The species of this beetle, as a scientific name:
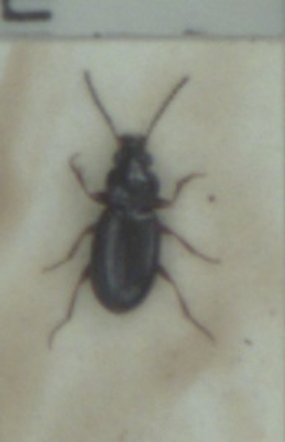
Bembidion obtusum
